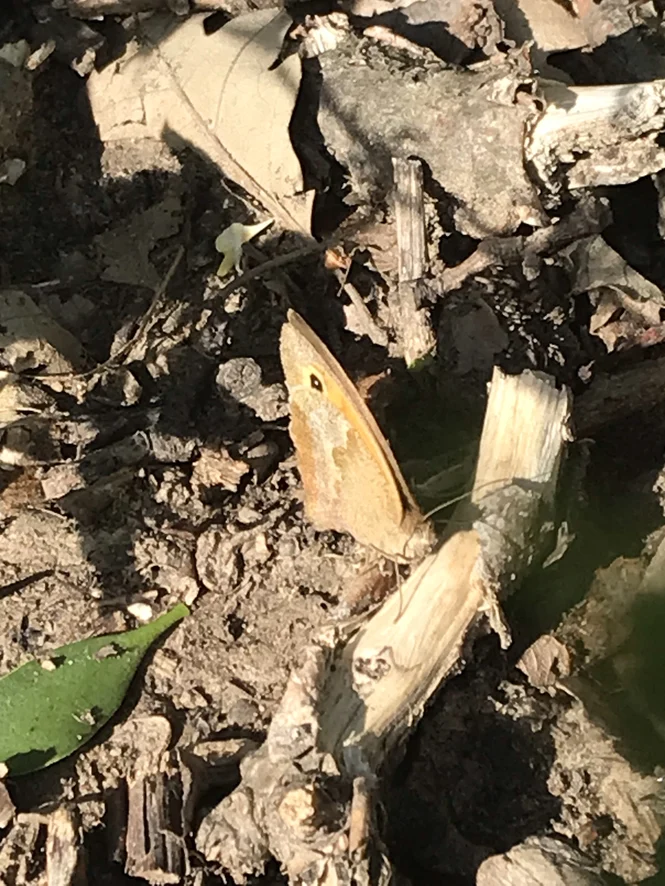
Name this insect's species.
Maniola jurtina
